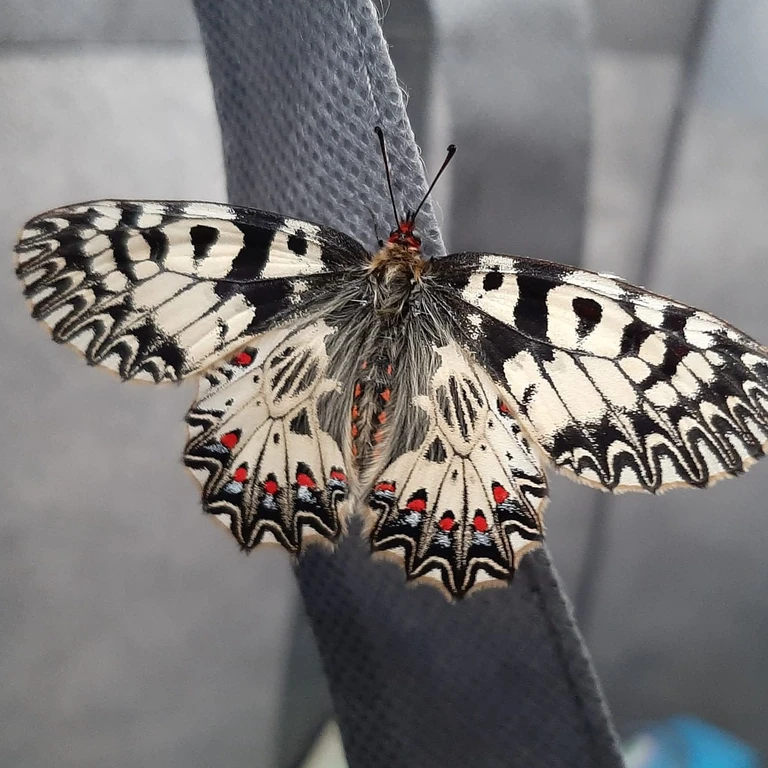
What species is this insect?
Zerynthia polyxena
